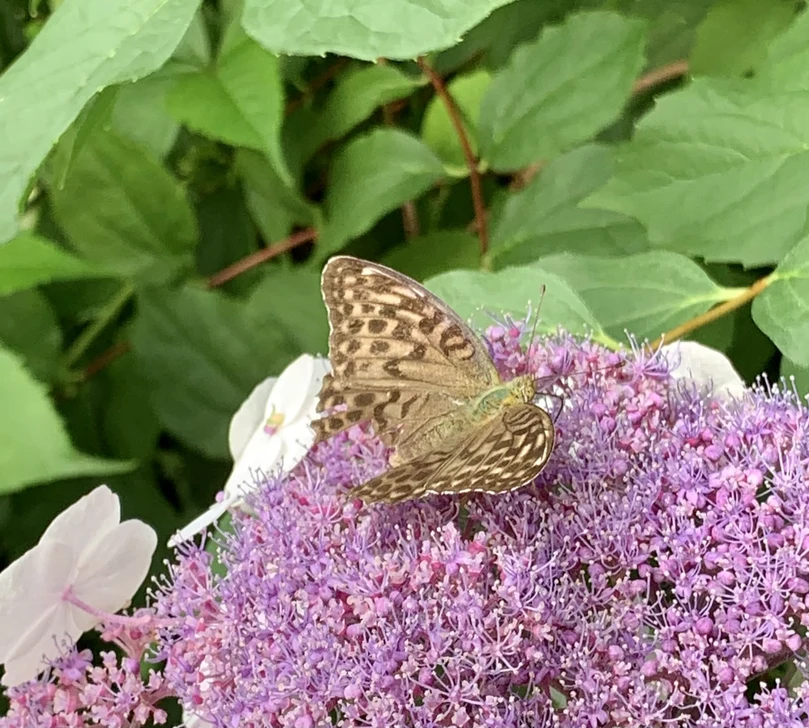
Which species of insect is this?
Argynnis paphia
